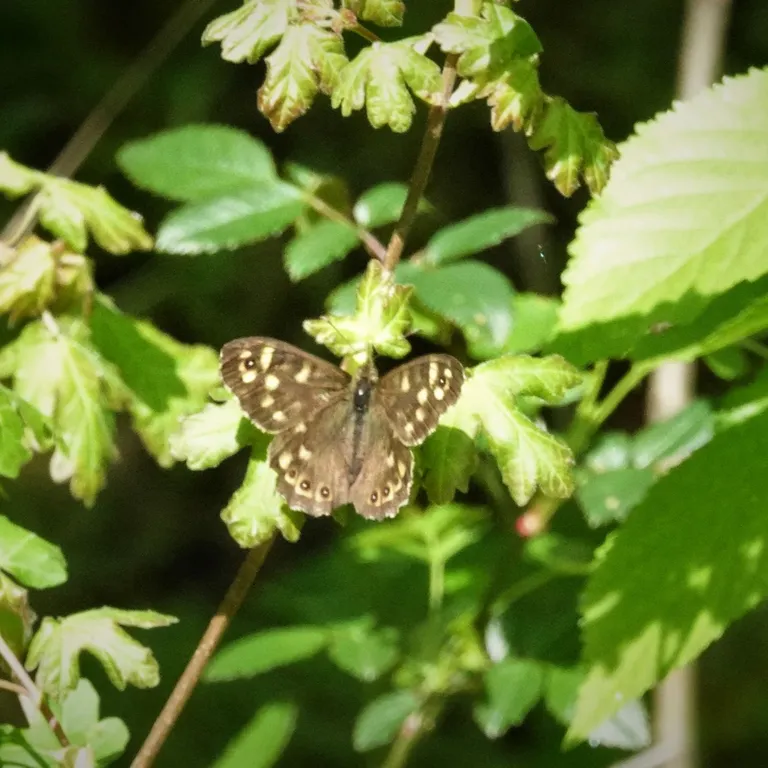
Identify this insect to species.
Pararge aegeria
